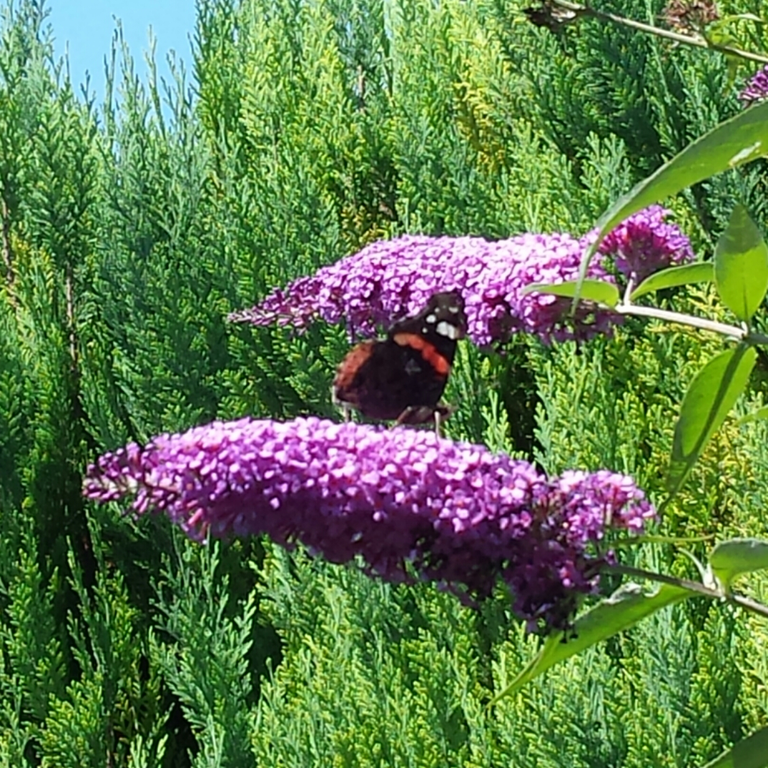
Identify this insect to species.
Vanessa atalanta
